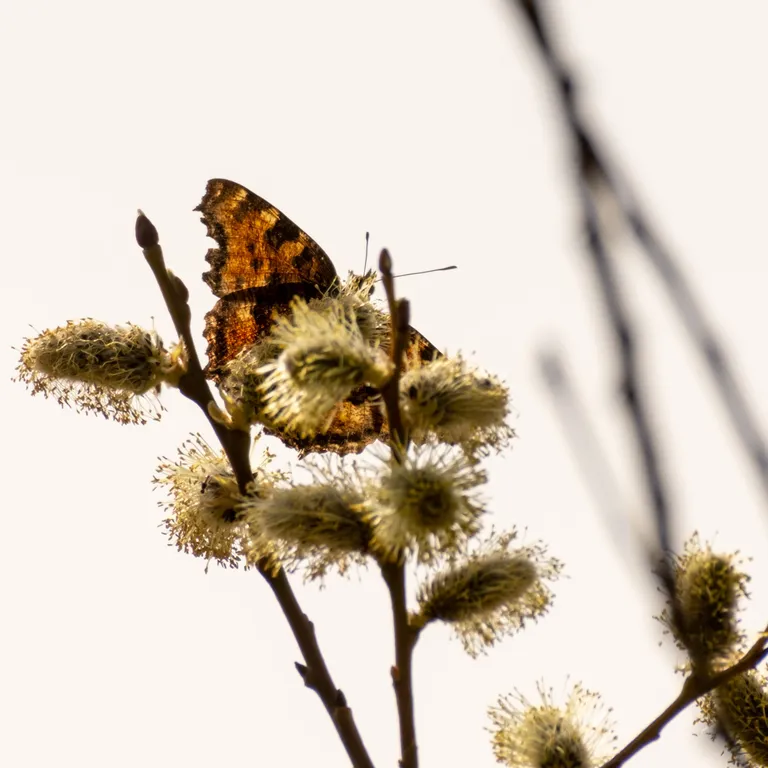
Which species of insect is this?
Nymphalis polychloros
